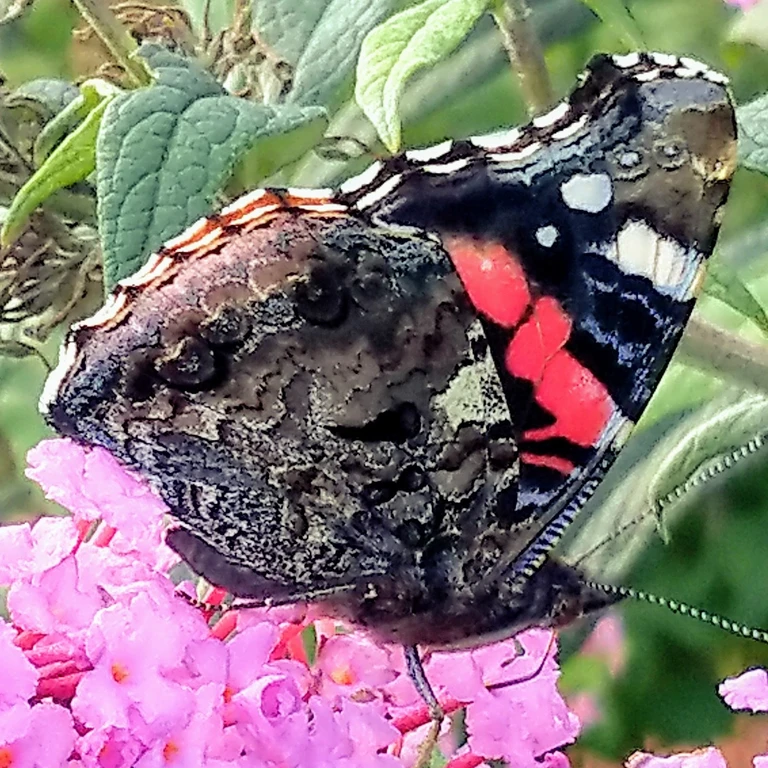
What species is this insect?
Vanessa atalanta
